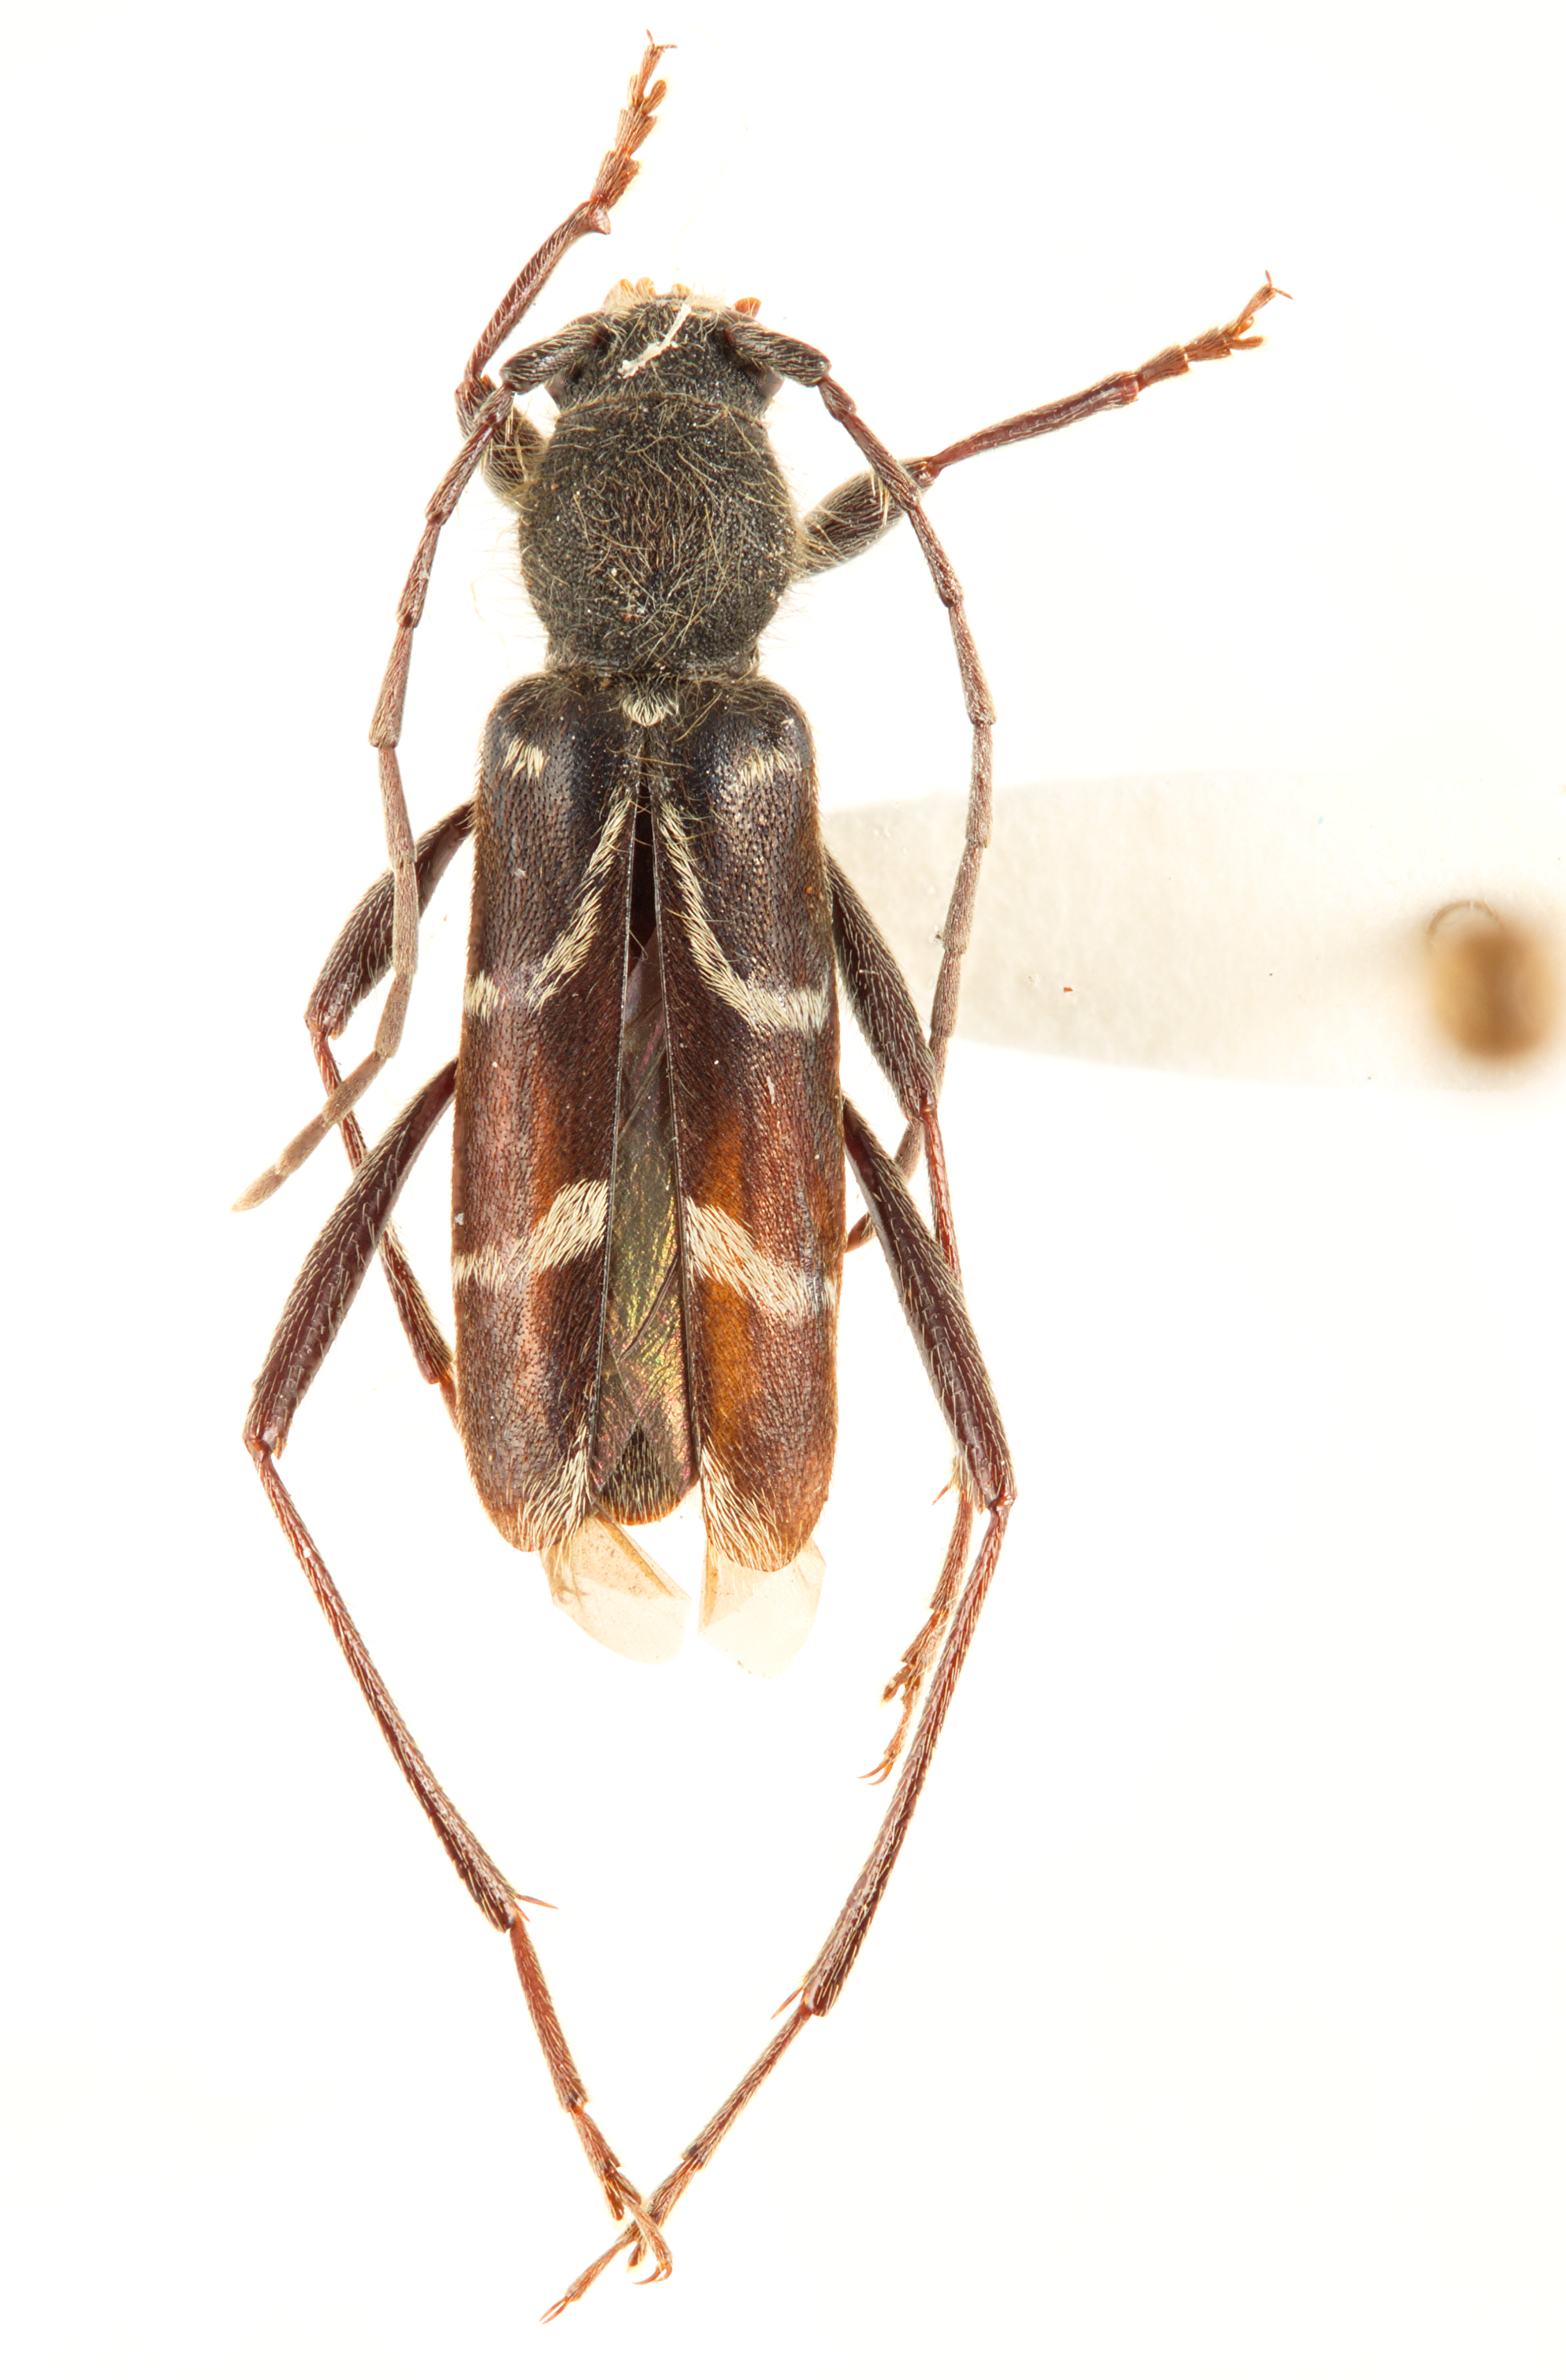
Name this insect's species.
Kazuoclytus rautoides
